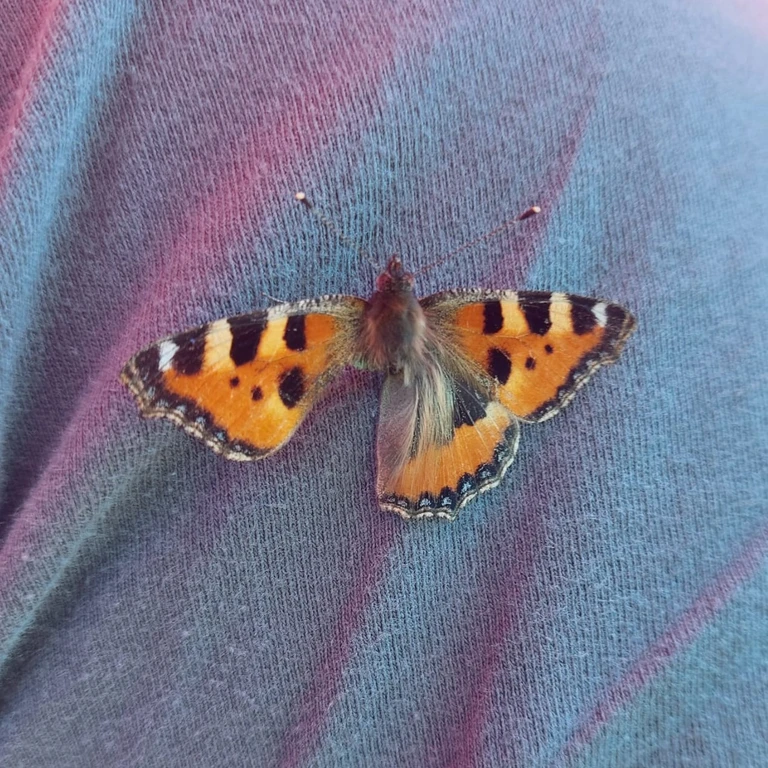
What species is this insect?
Aglais urticae
